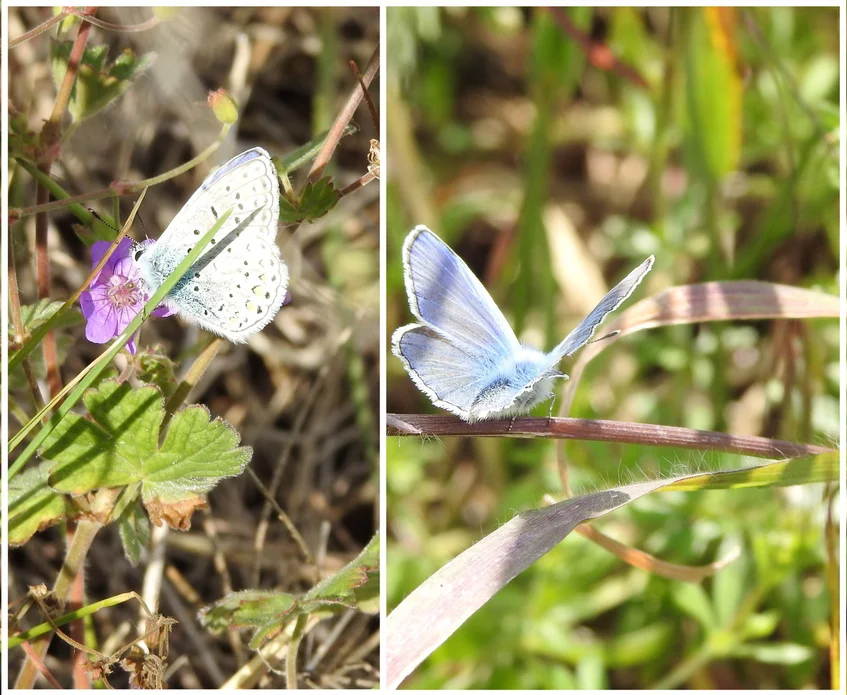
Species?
Polyommatus icarus
